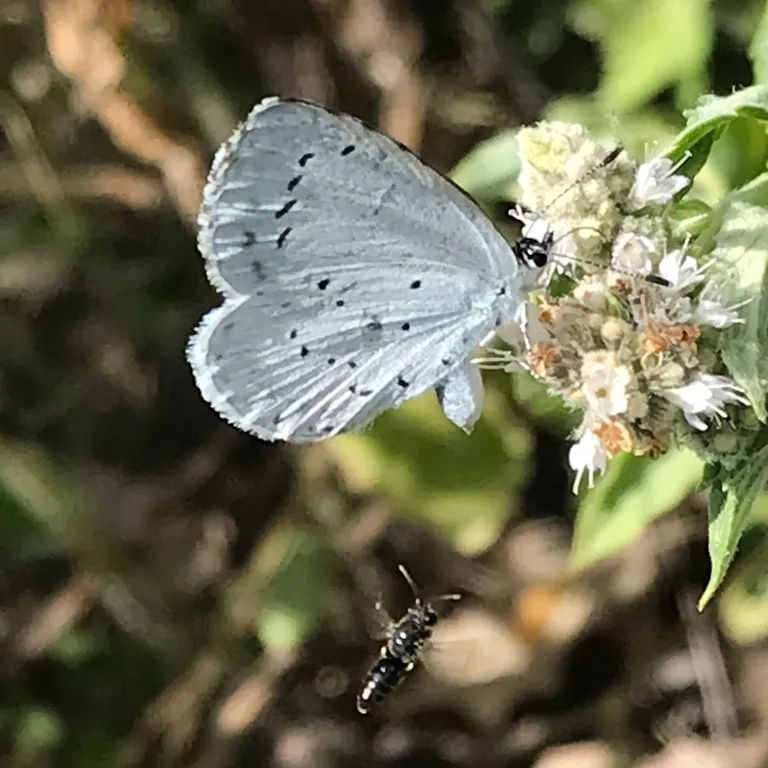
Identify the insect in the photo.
Celastrina argiolus
